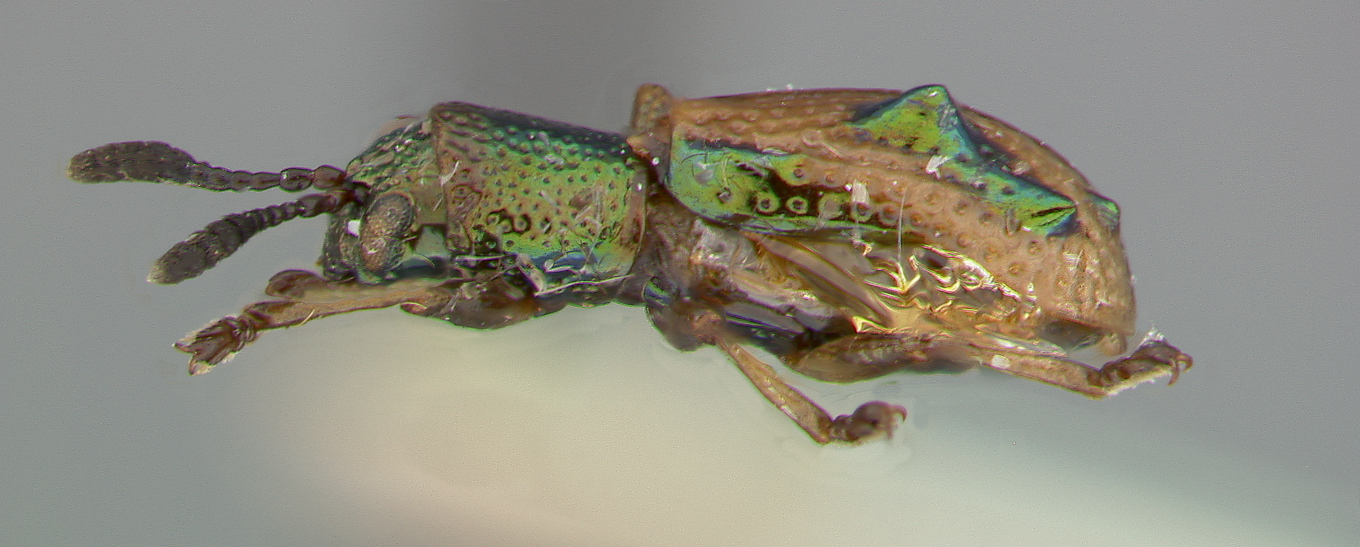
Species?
Cubispa turquino
